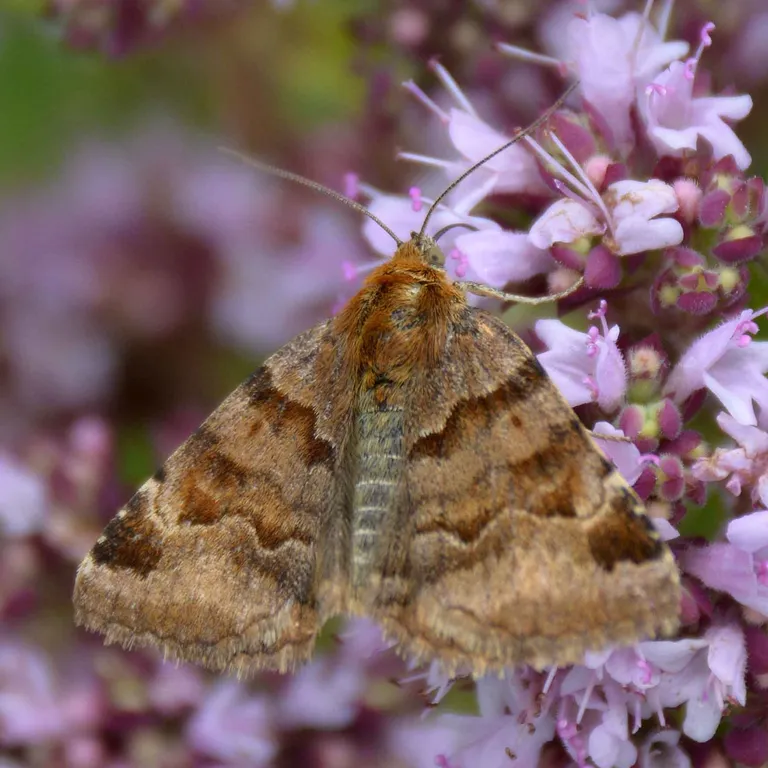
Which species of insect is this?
Euclidia glyphica
